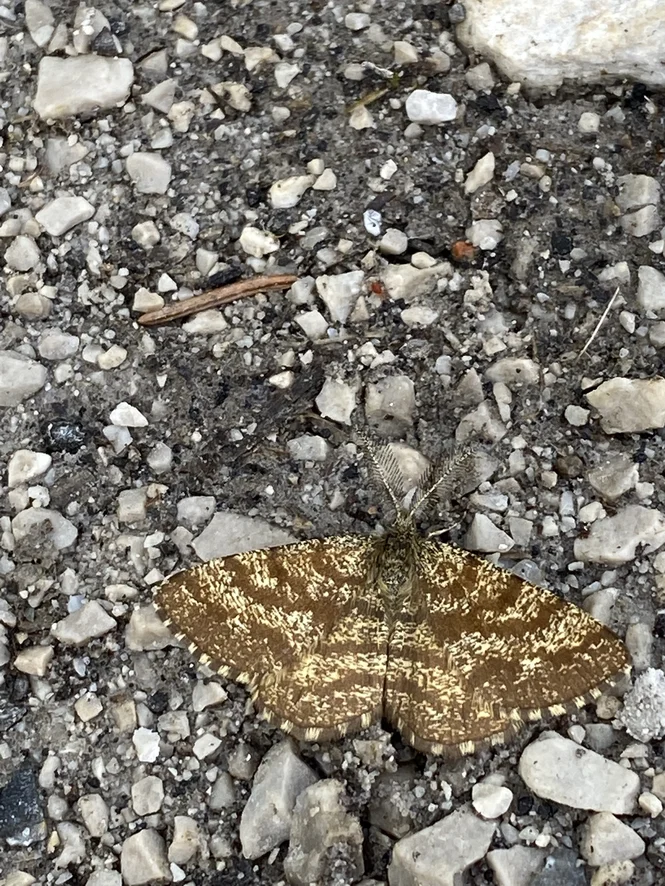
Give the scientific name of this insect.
Ematurga atomaria
